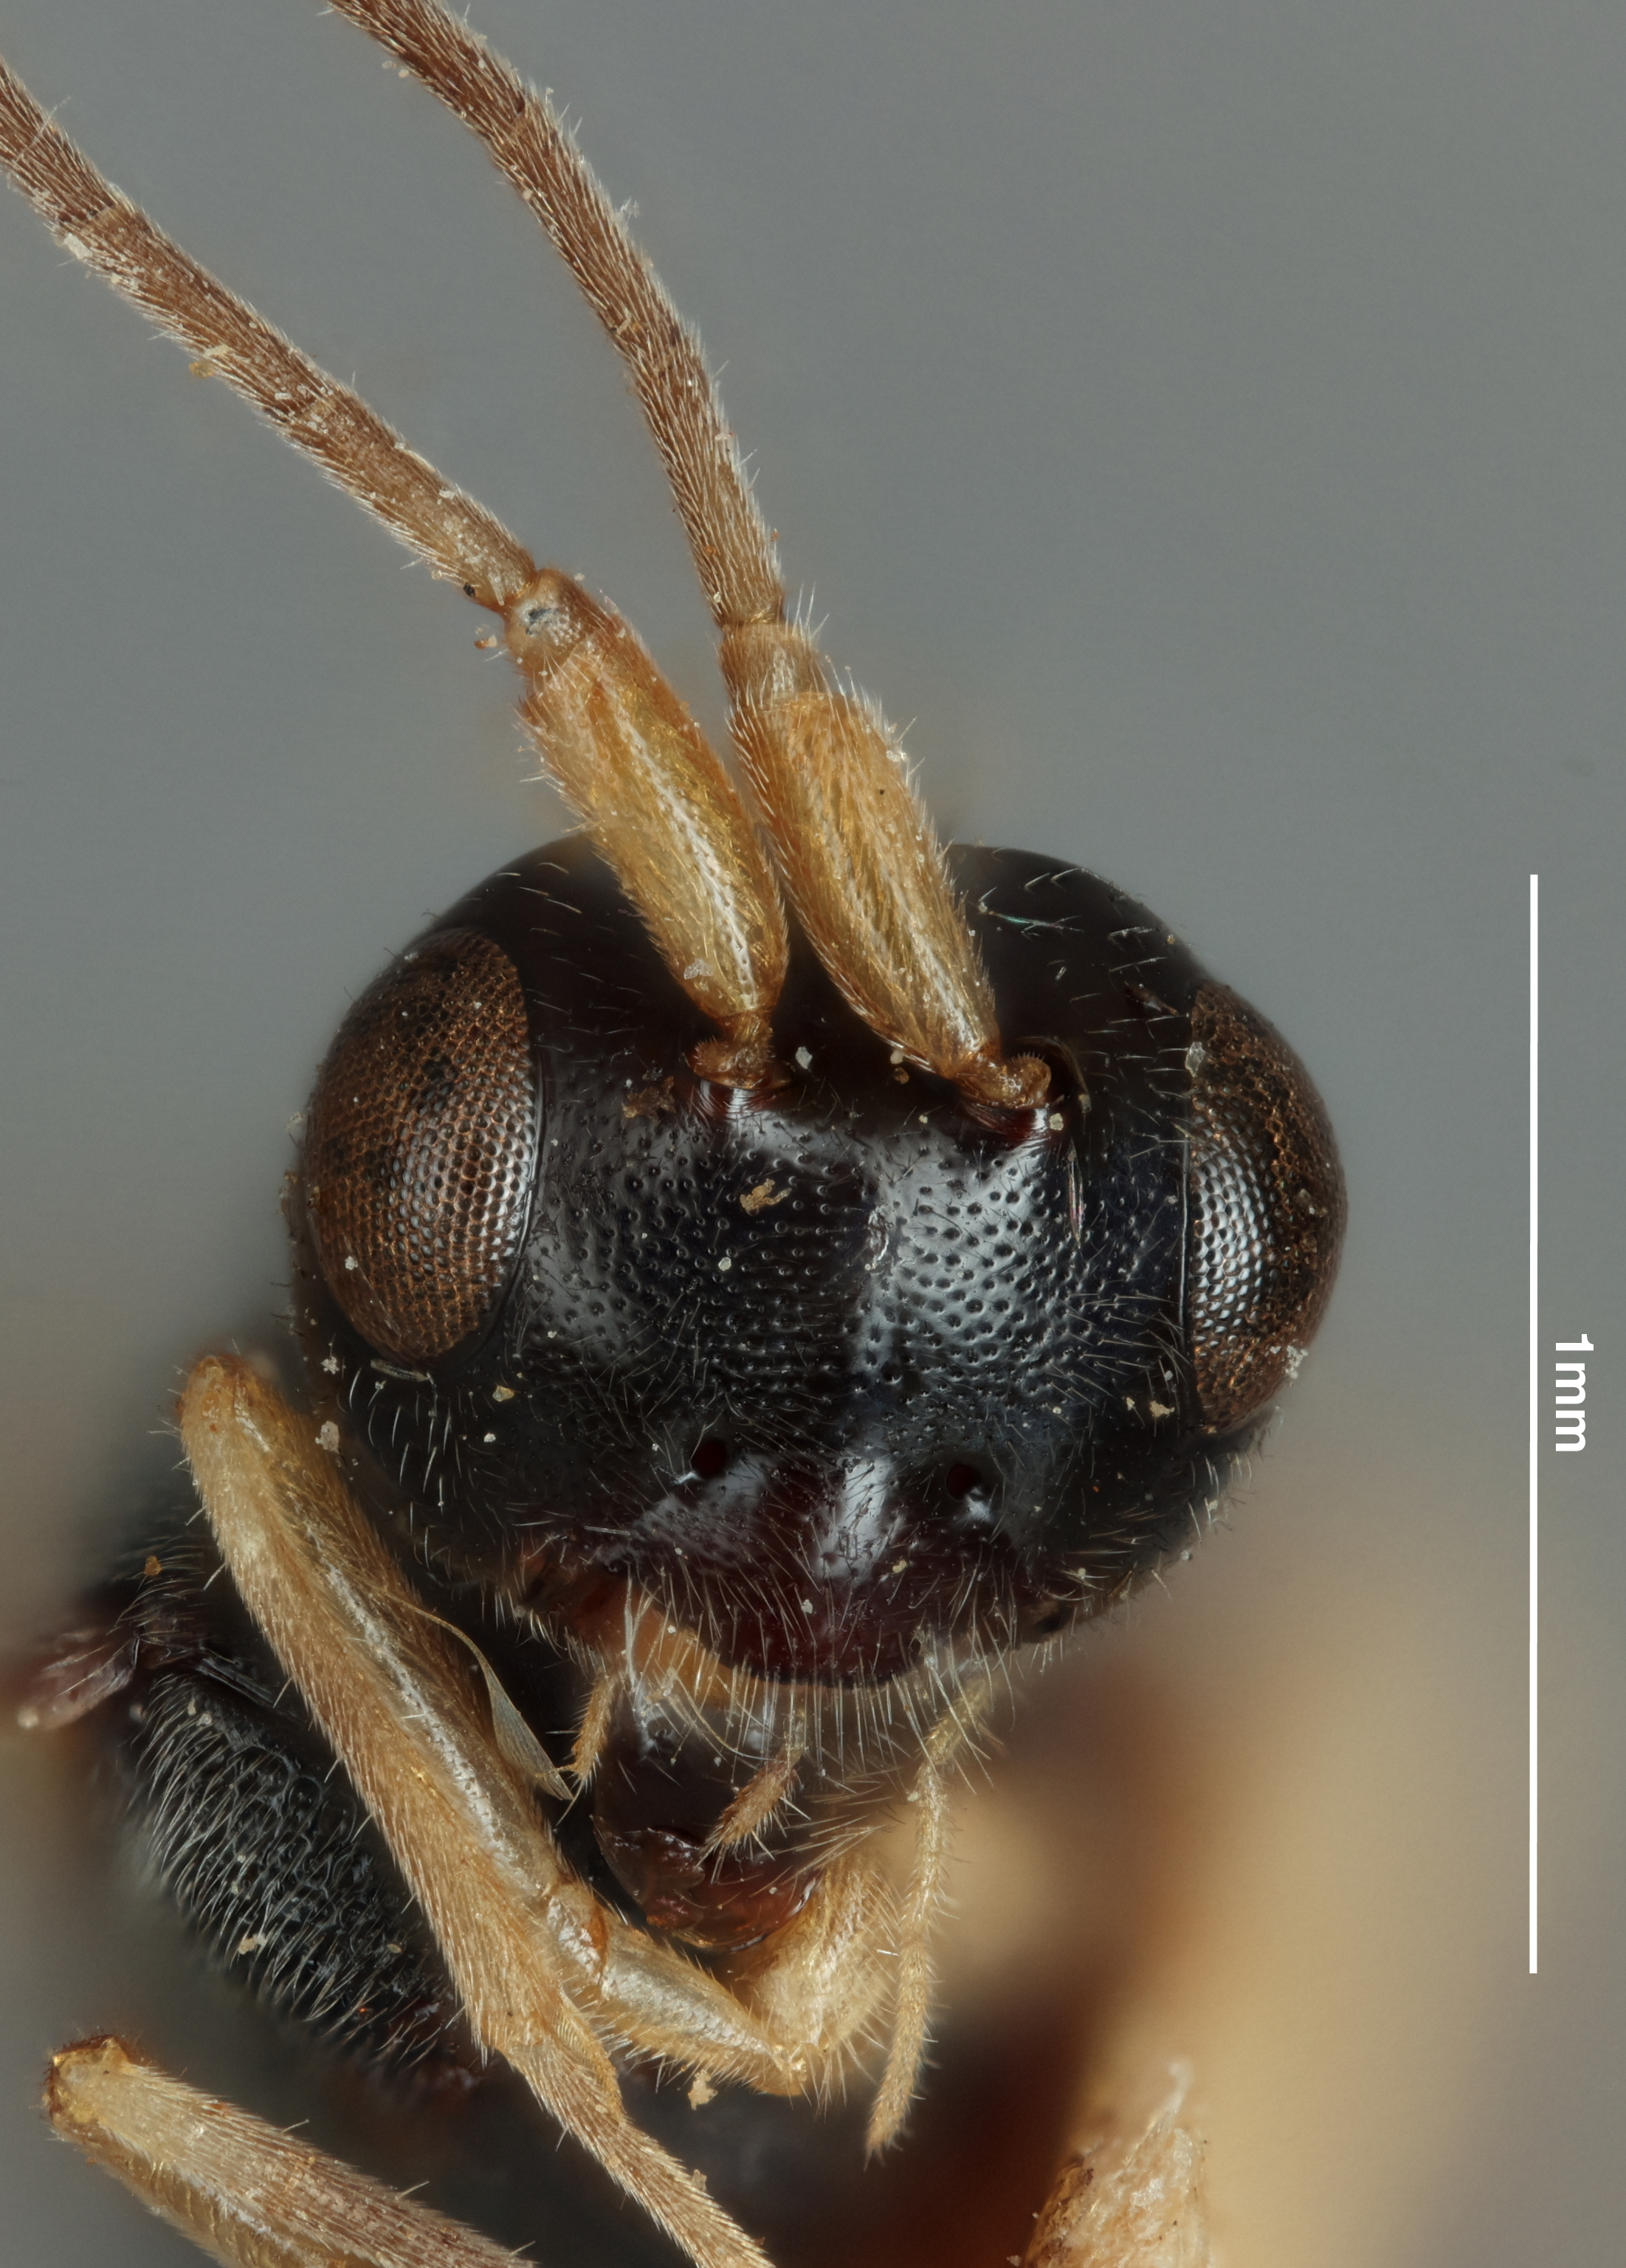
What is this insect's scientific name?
Phanerotomella nigronitens
